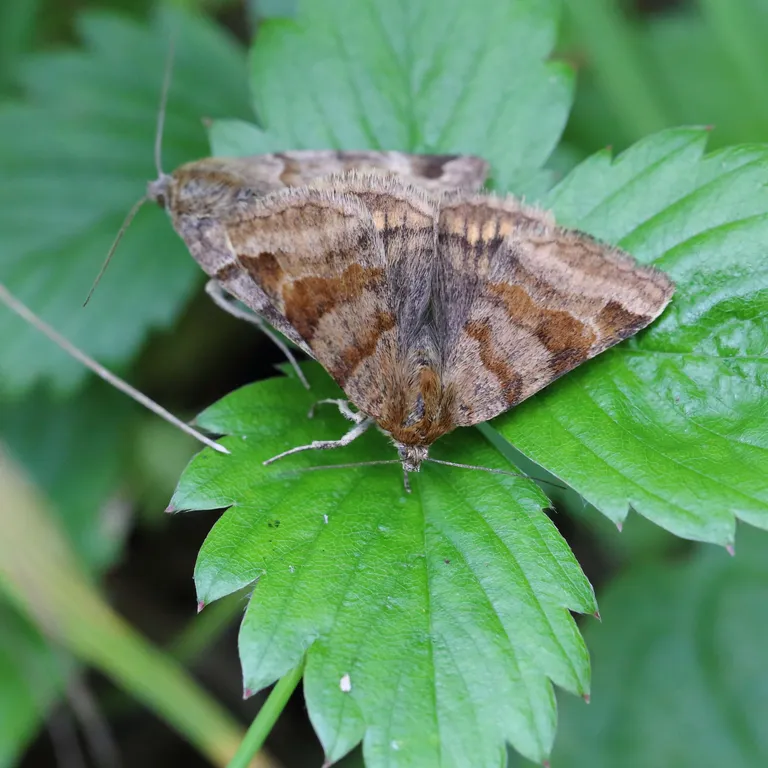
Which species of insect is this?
Euclidia glyphica
